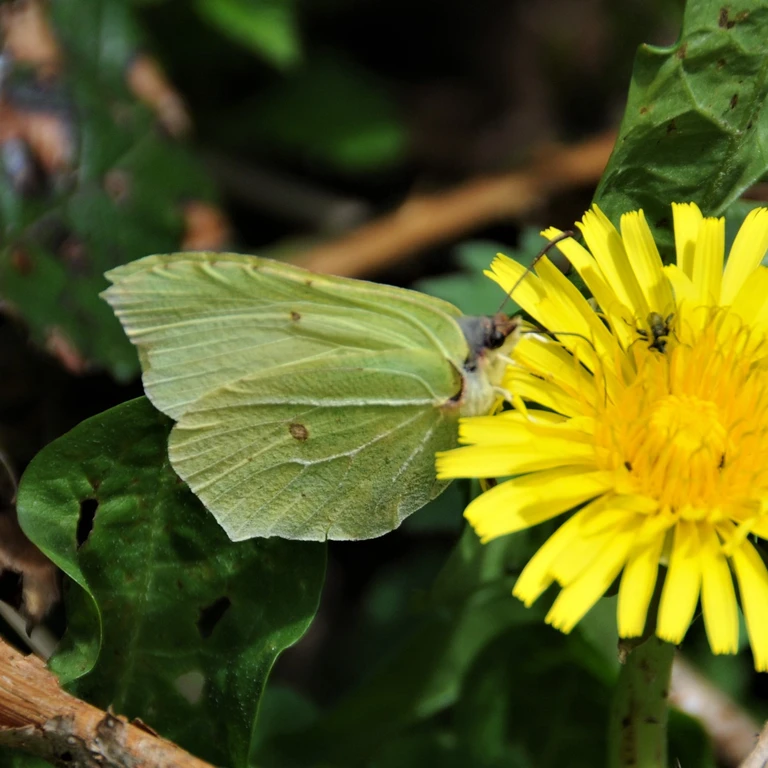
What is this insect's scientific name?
Gonepteryx rhamni
